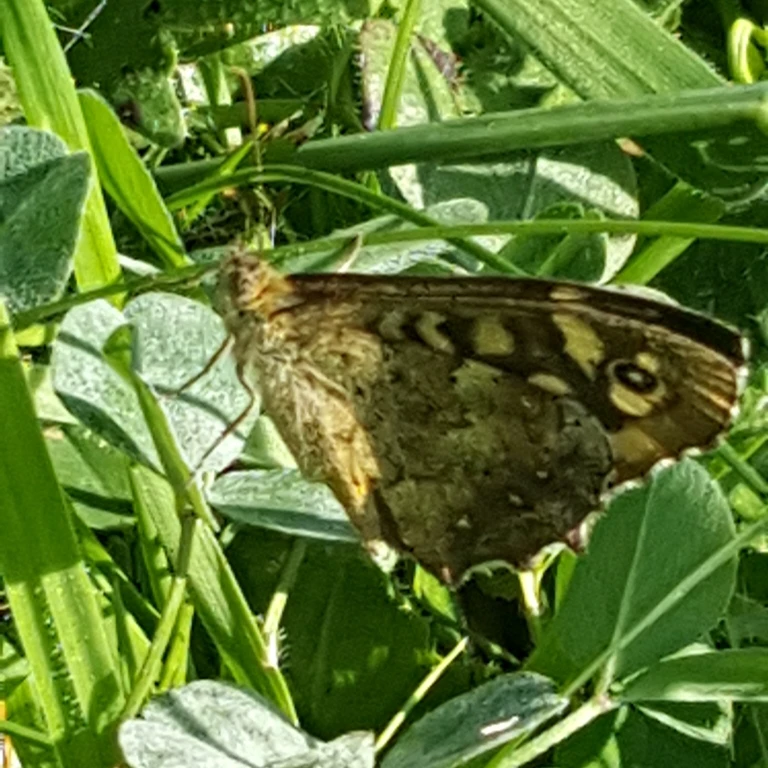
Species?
Pararge aegeria
